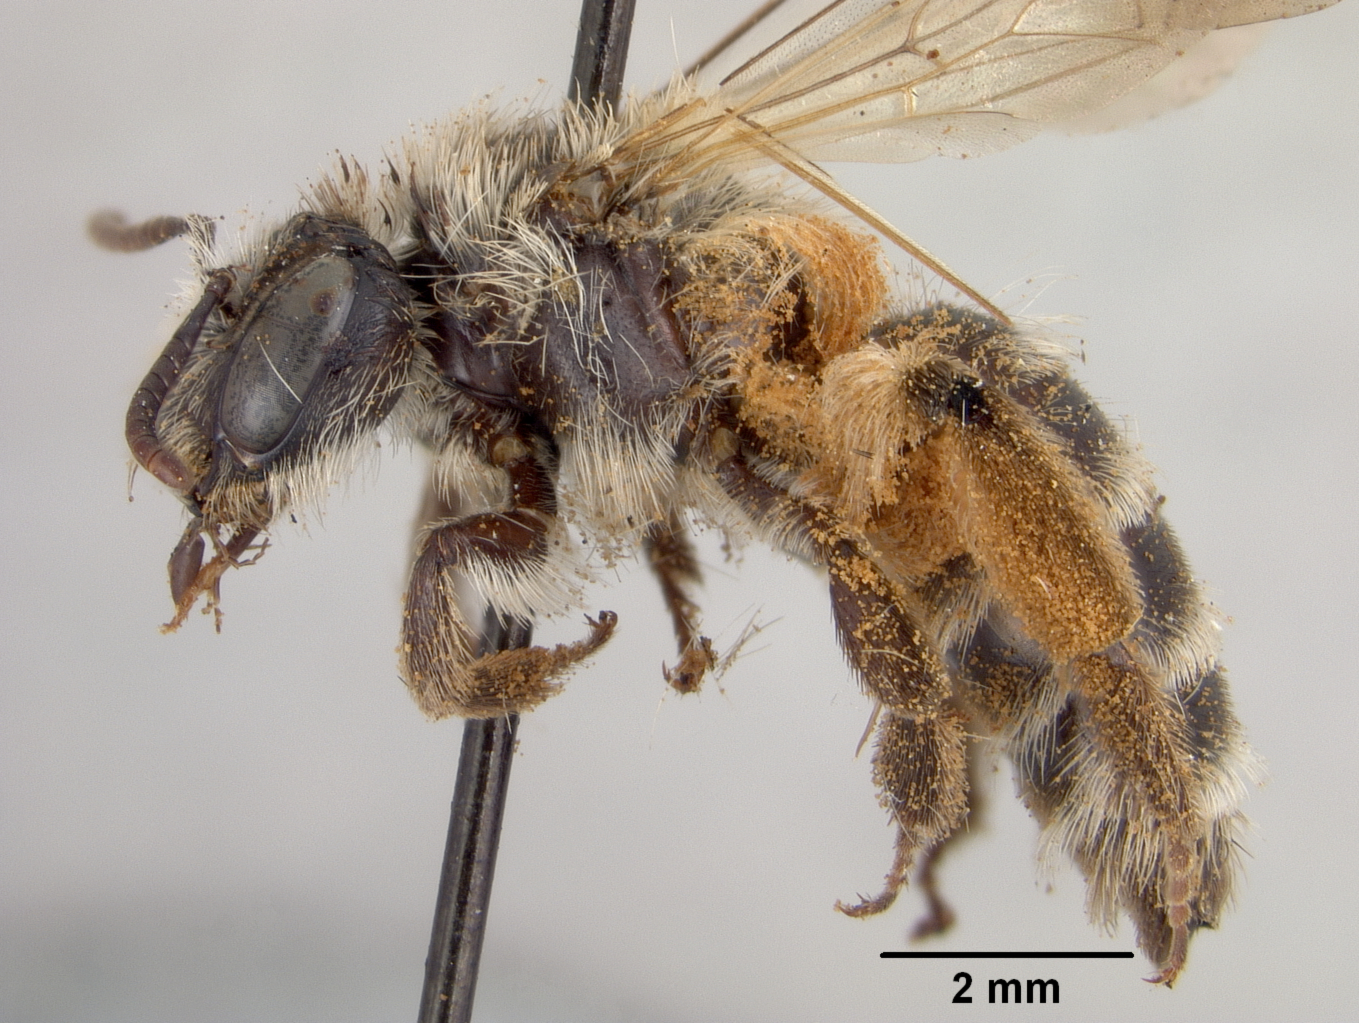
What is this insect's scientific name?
Andrena specularia
